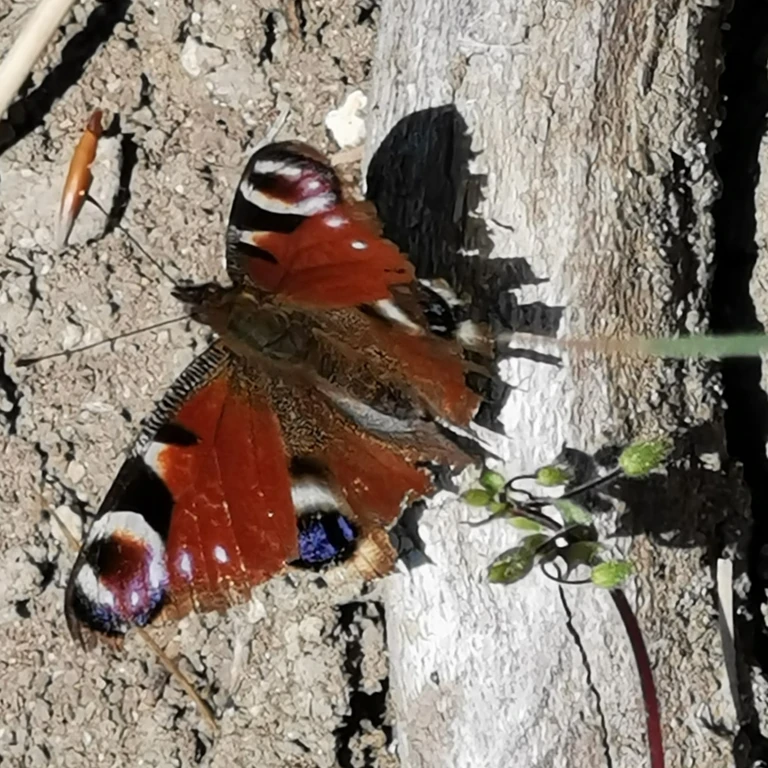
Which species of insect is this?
Aglais io
